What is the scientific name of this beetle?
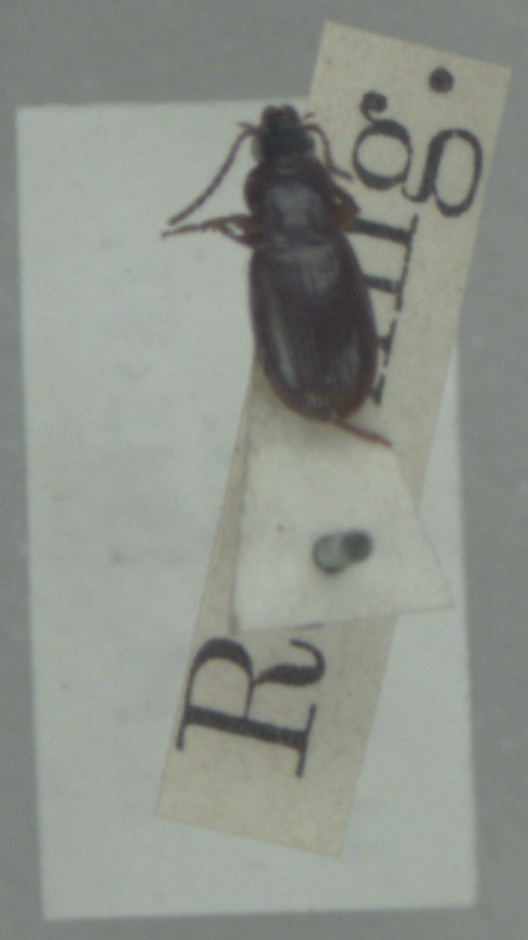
Pterostichus strenuus
